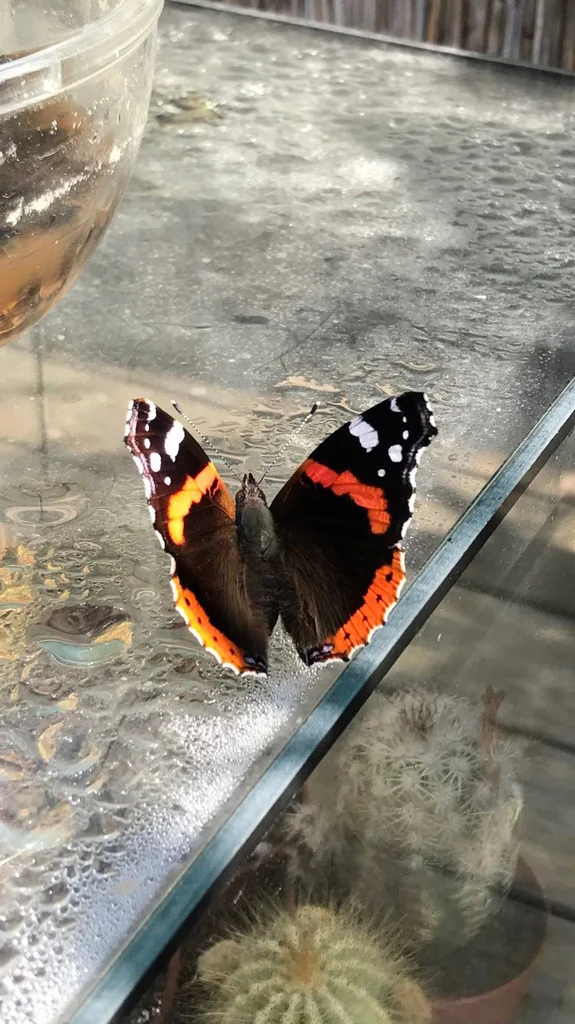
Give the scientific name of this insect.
Vanessa atalanta
